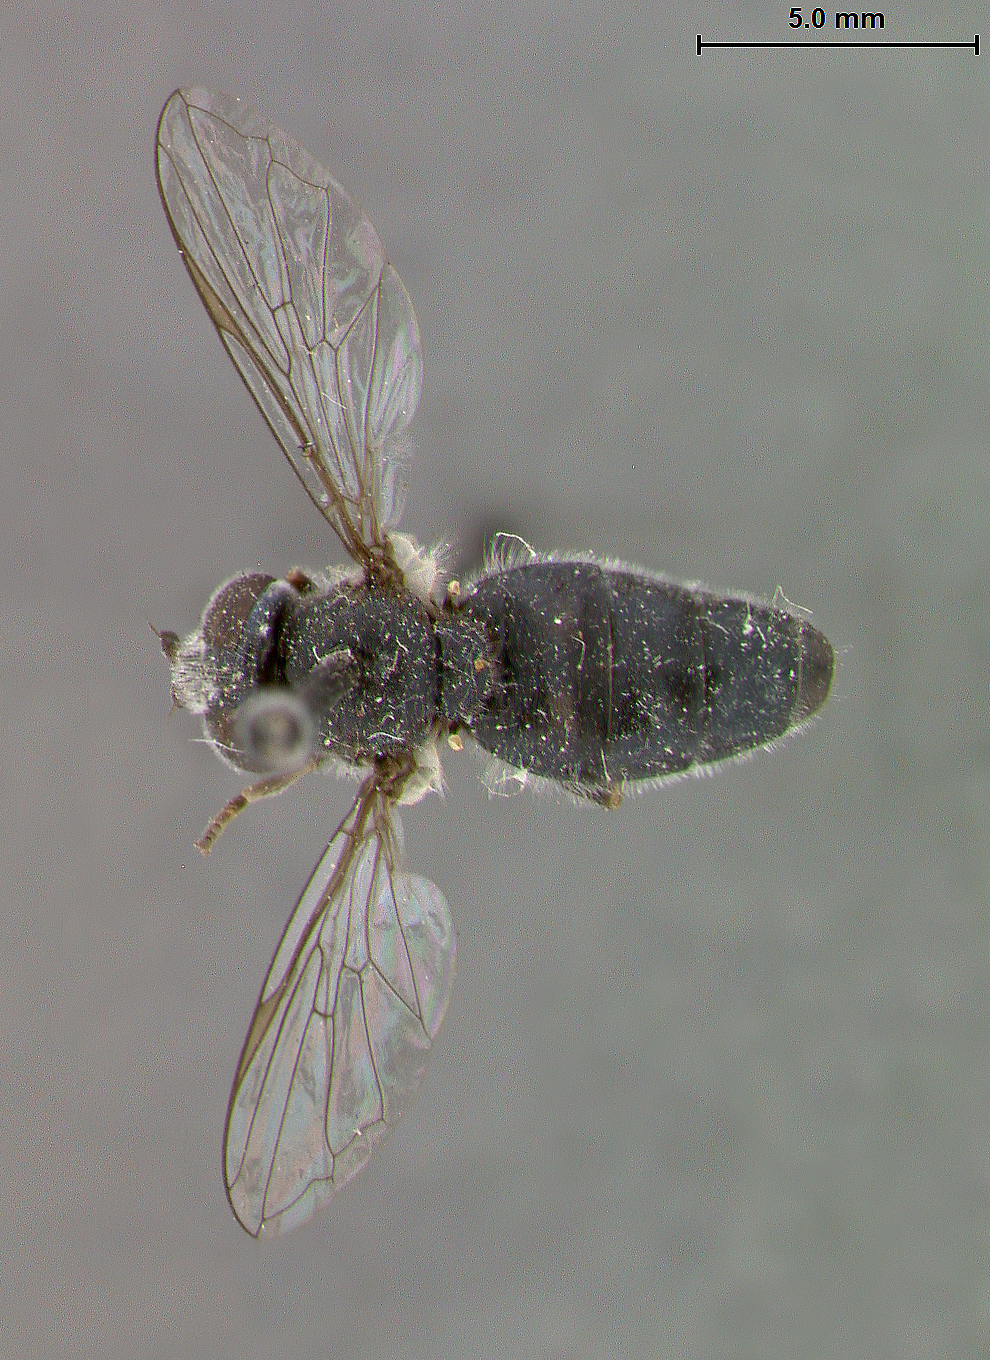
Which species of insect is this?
Pipiza grandifemoralis
